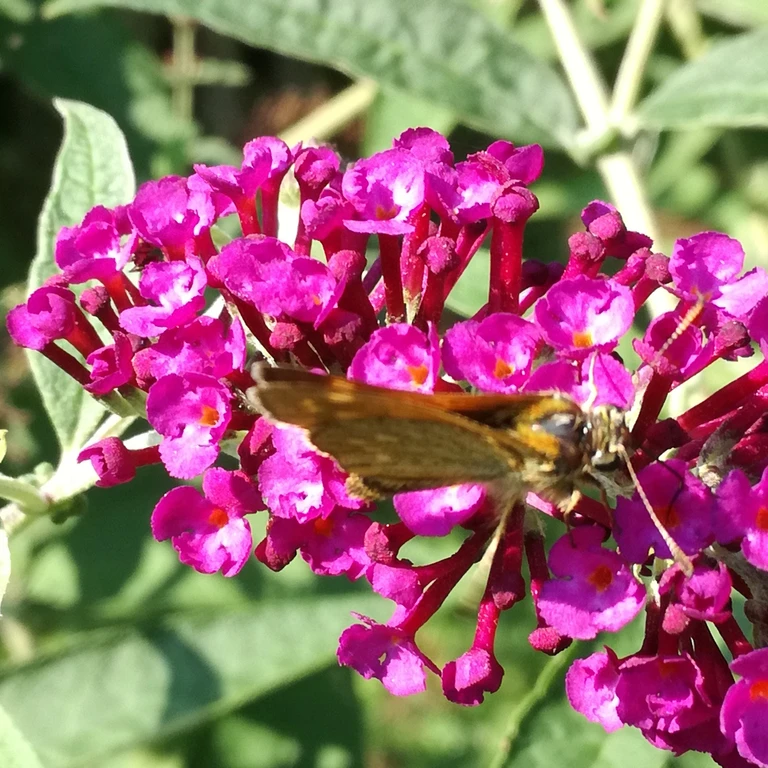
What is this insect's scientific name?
Ochlodes sylvanus (also Ochlodes venata)
